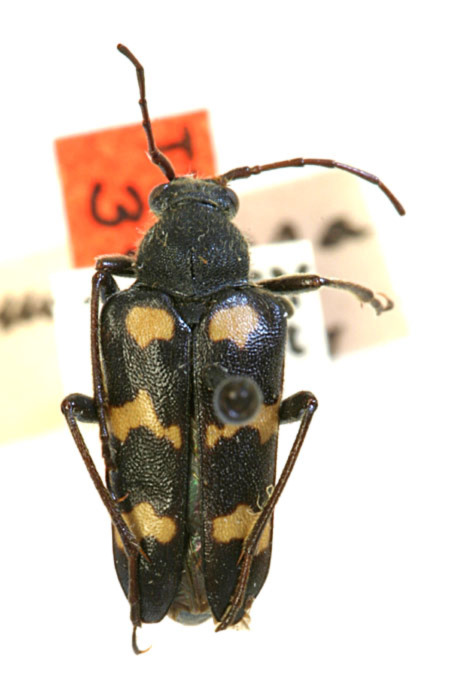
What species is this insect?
Judolia montivagans (also Judolia seminigra)
